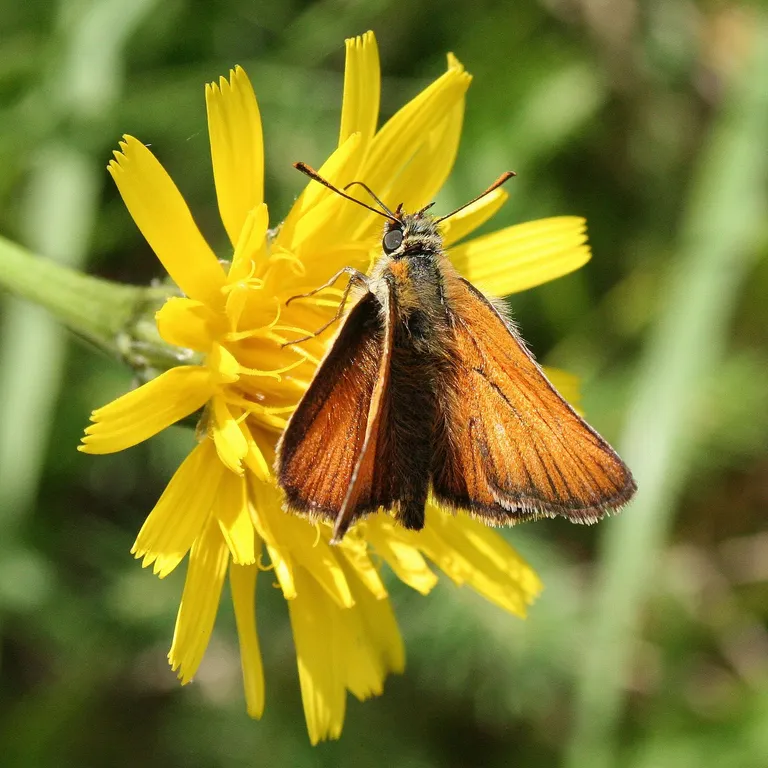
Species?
Thymelicus sylvestris
